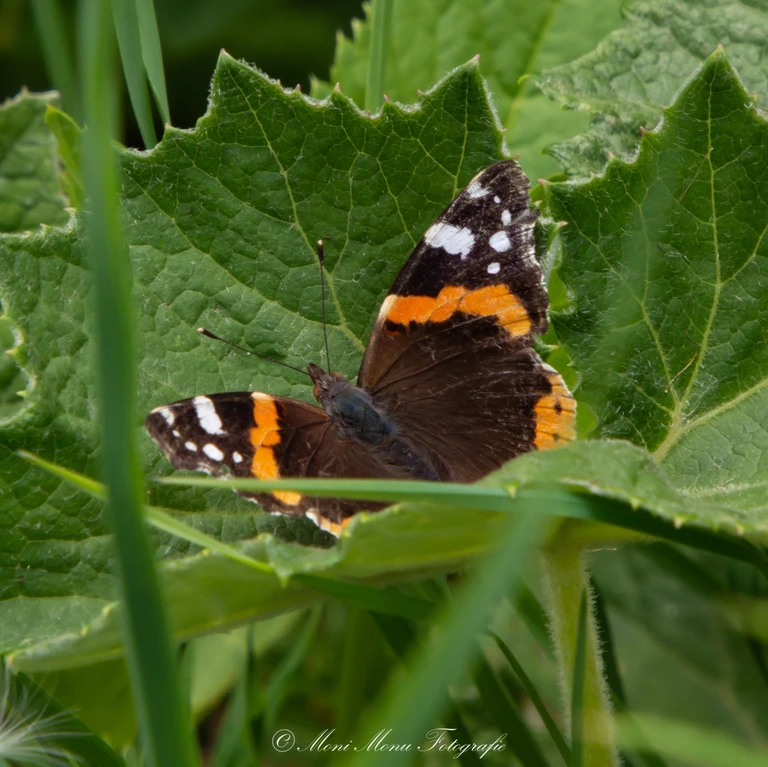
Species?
Vanessa atalanta
